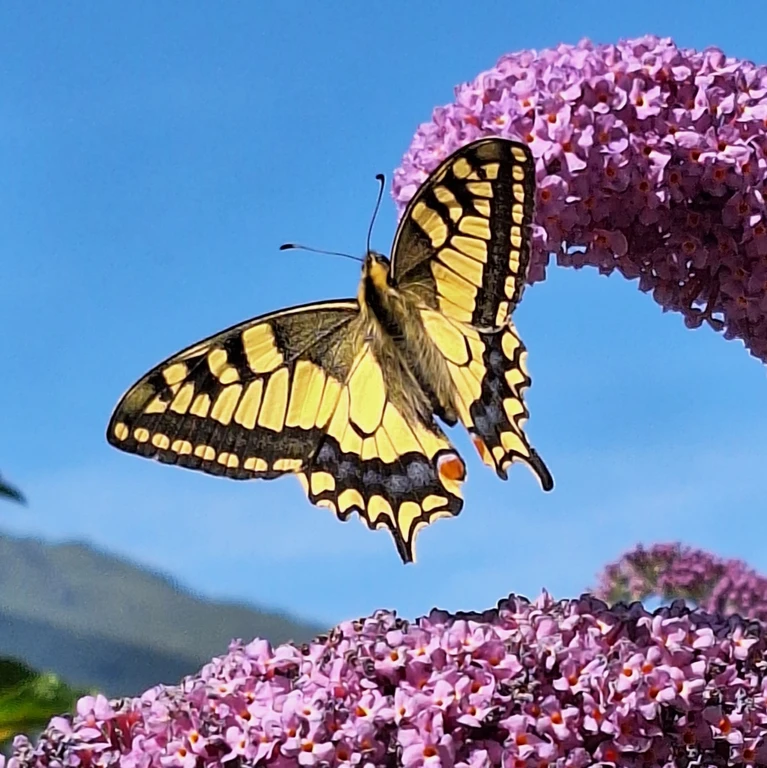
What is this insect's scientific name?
Papilio machaon
